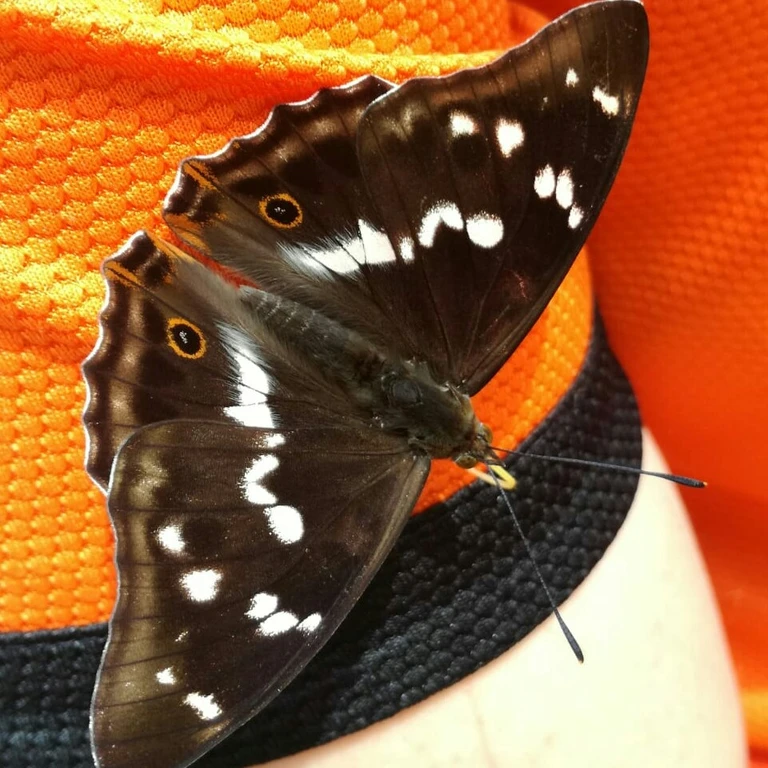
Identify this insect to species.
Apatura iris
